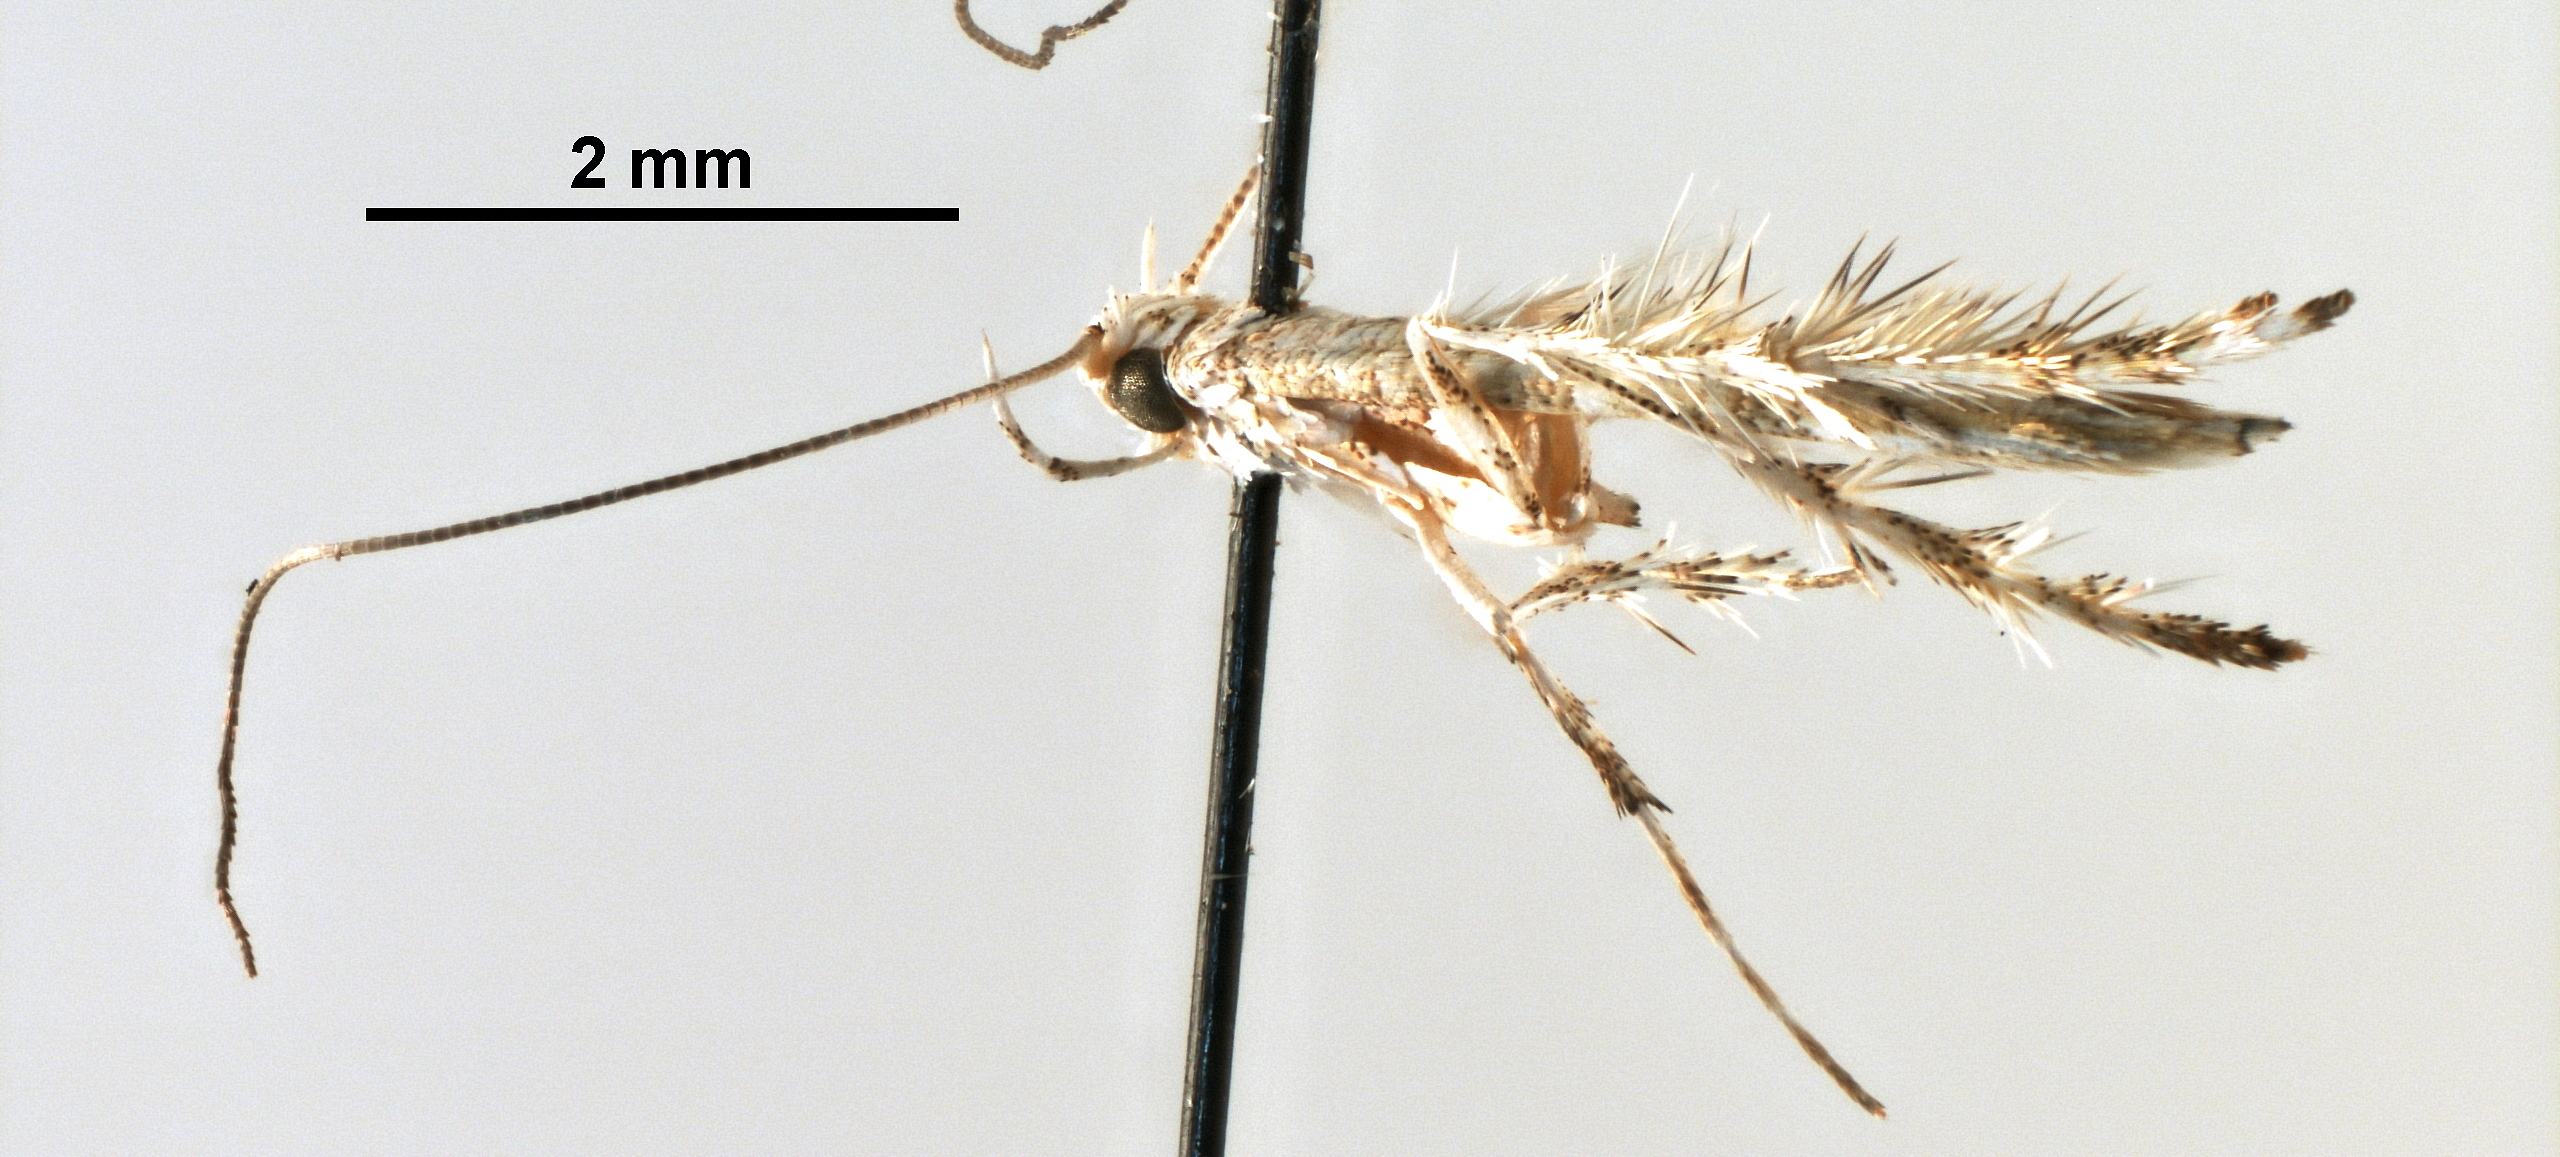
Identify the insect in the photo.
Spanioptila spinosum
